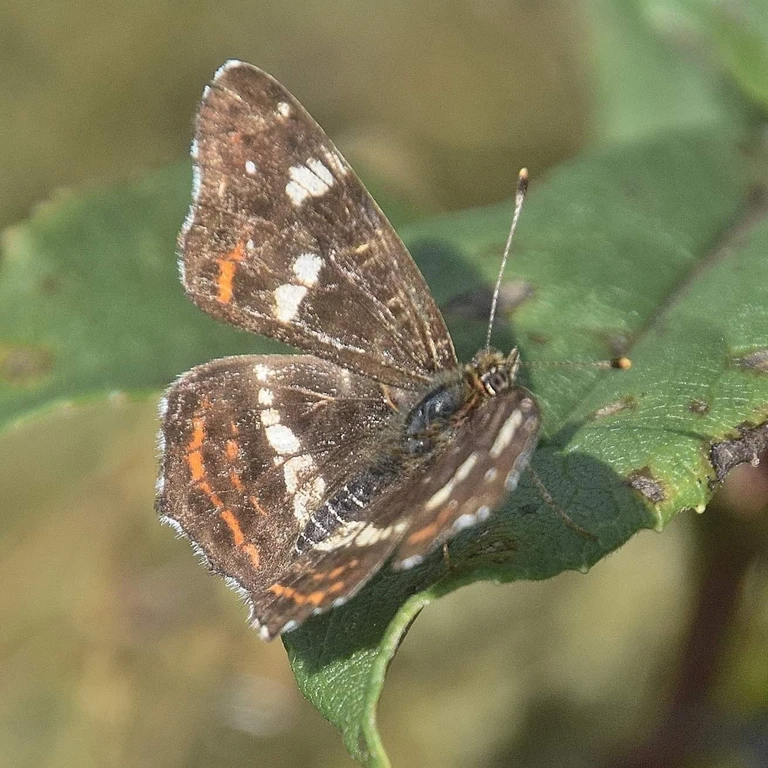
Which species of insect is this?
Araschnia levana
